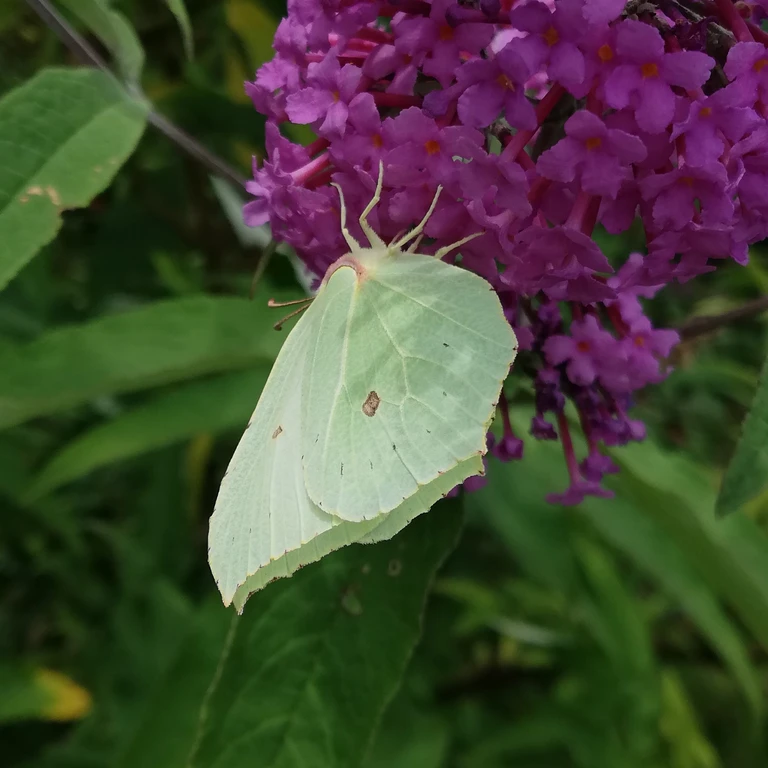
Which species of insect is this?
Gonepteryx rhamni
